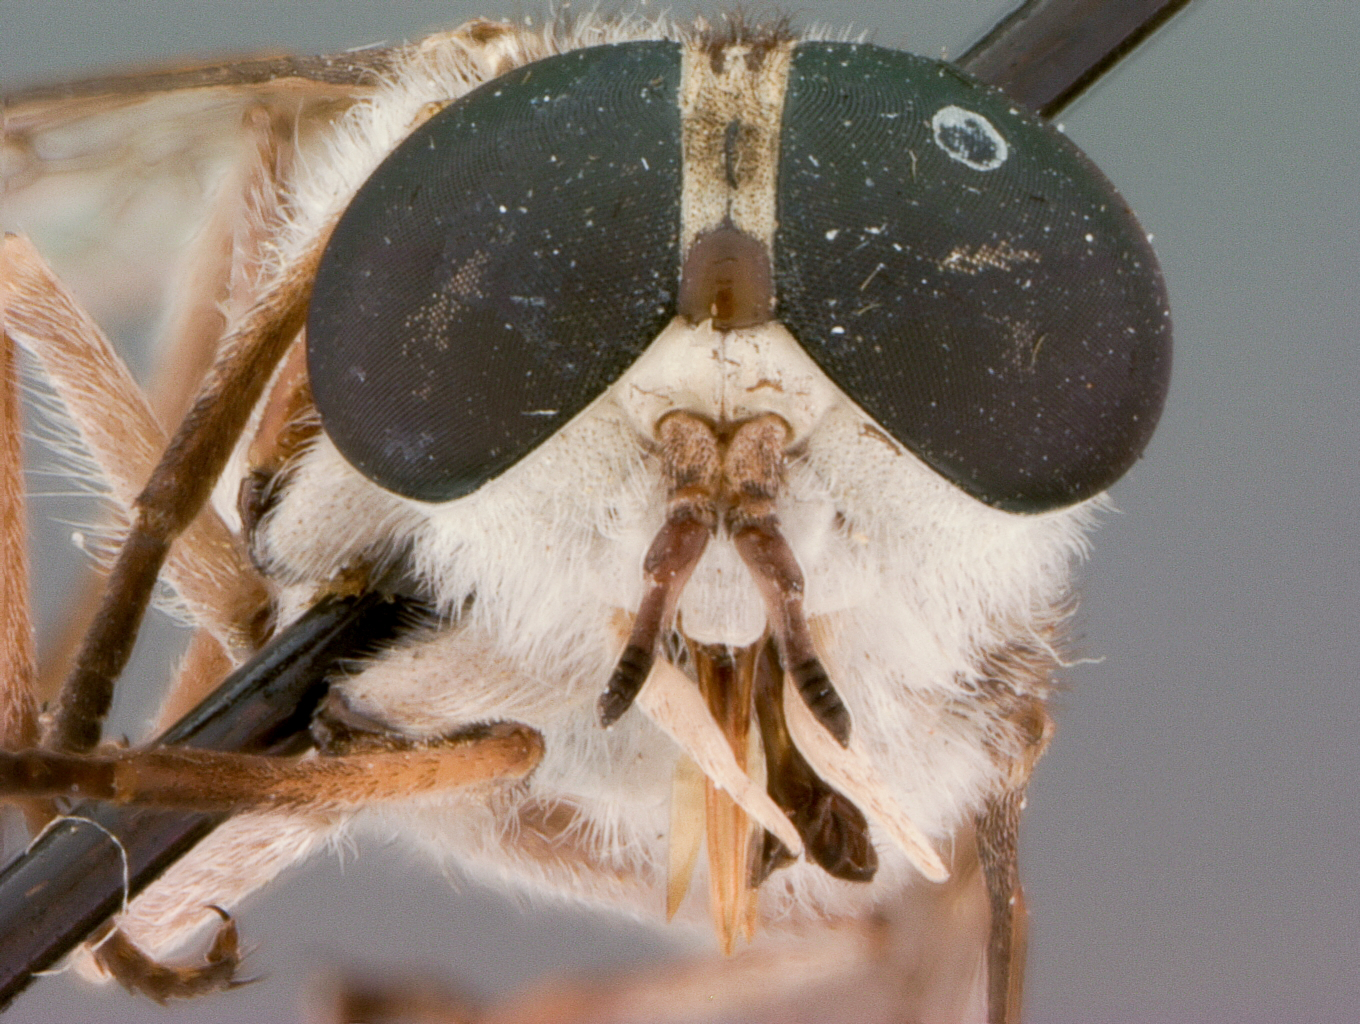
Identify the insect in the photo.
Tabanus exilipalpis
